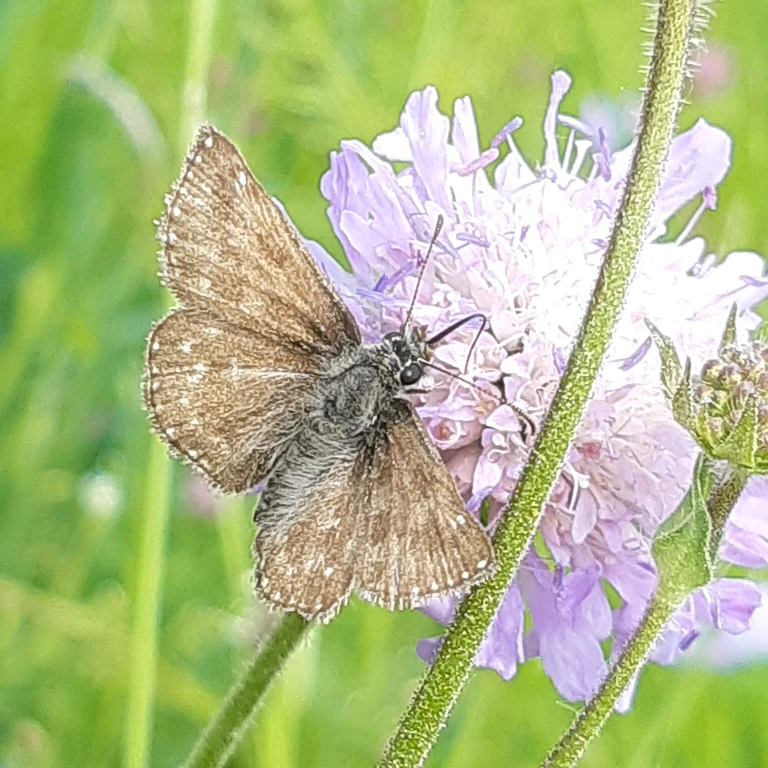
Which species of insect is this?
Erynnis tages
